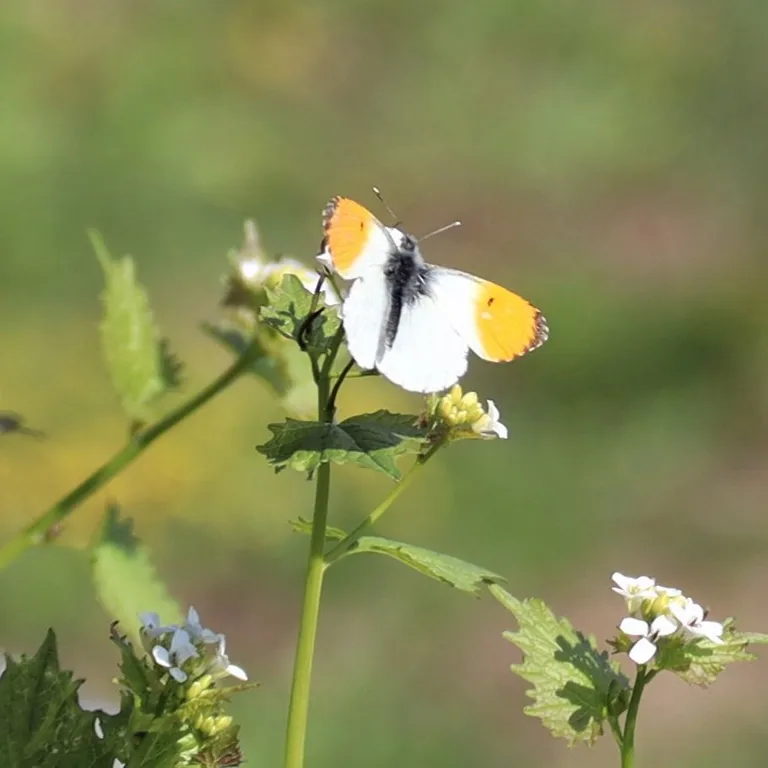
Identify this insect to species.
Anthocharis cardamines
